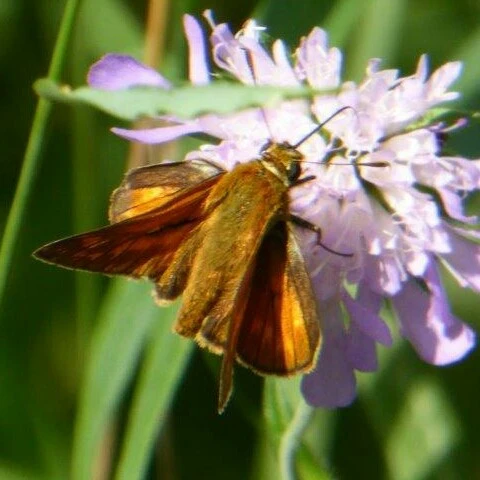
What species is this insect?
Ochlodes sylvanus (also Ochlodes venata)
